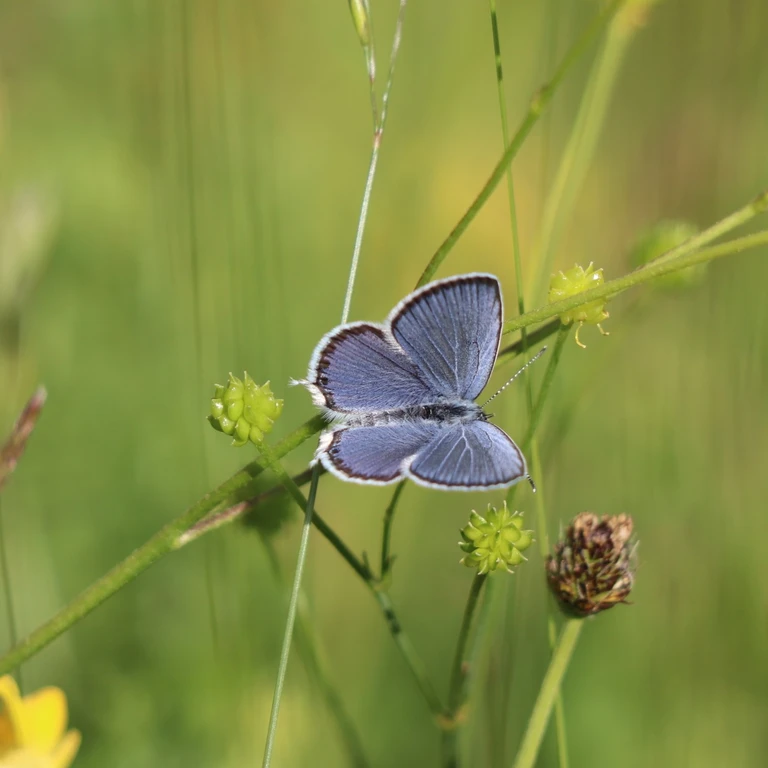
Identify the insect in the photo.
Cupido argiades (also Elkalyce argiades)
